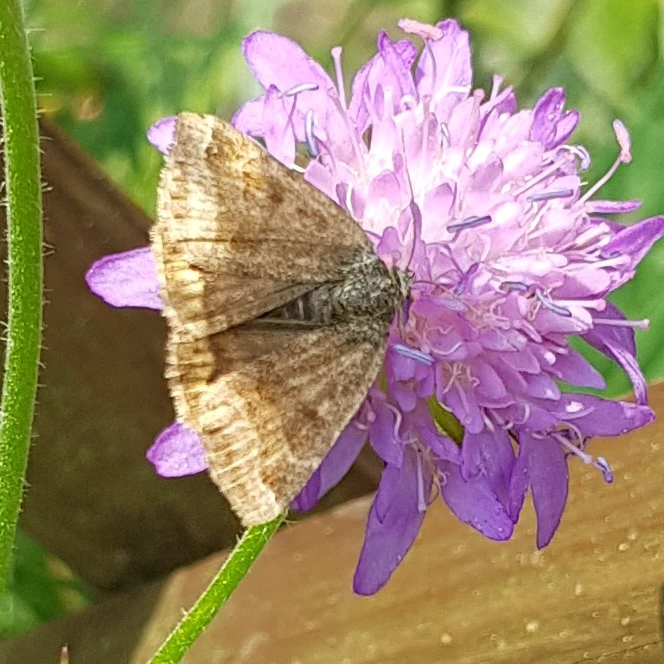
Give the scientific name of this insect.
Euclidia glyphica
